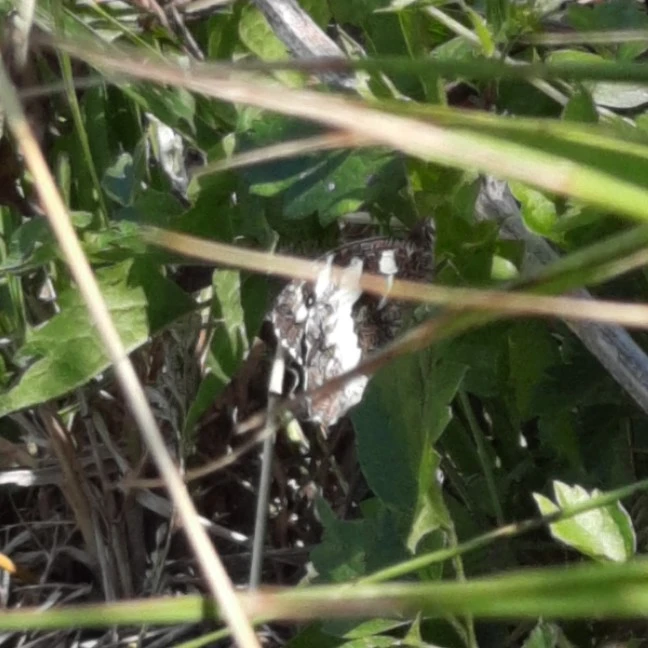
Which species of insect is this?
Brintesia circe
